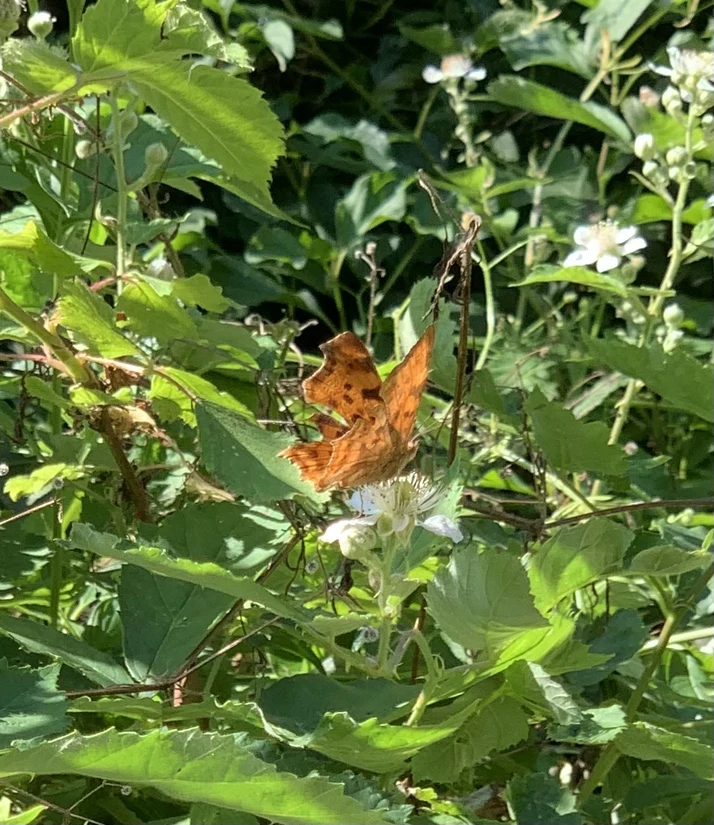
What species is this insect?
Polygonia c-album
